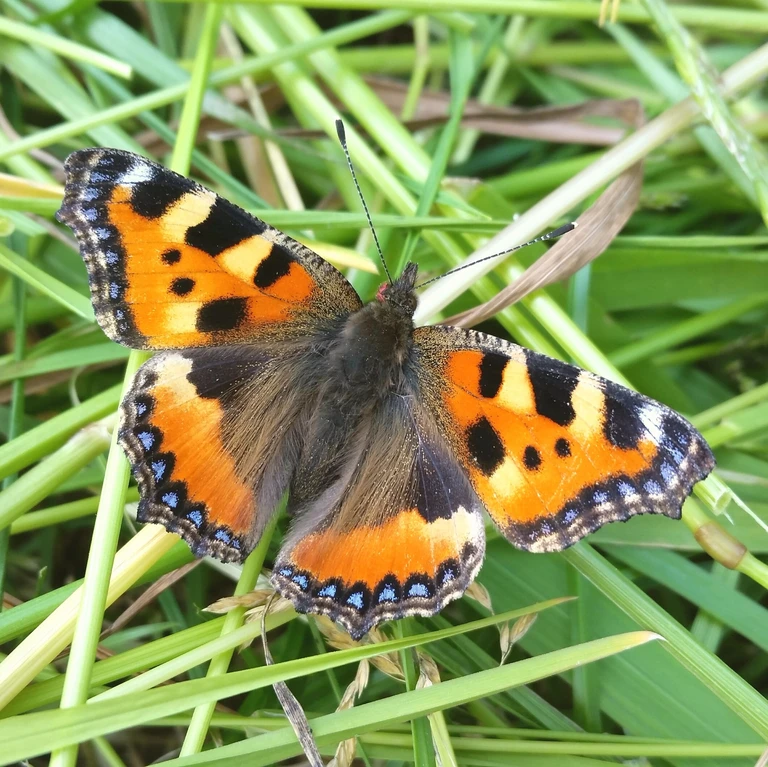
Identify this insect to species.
Aglais urticae
